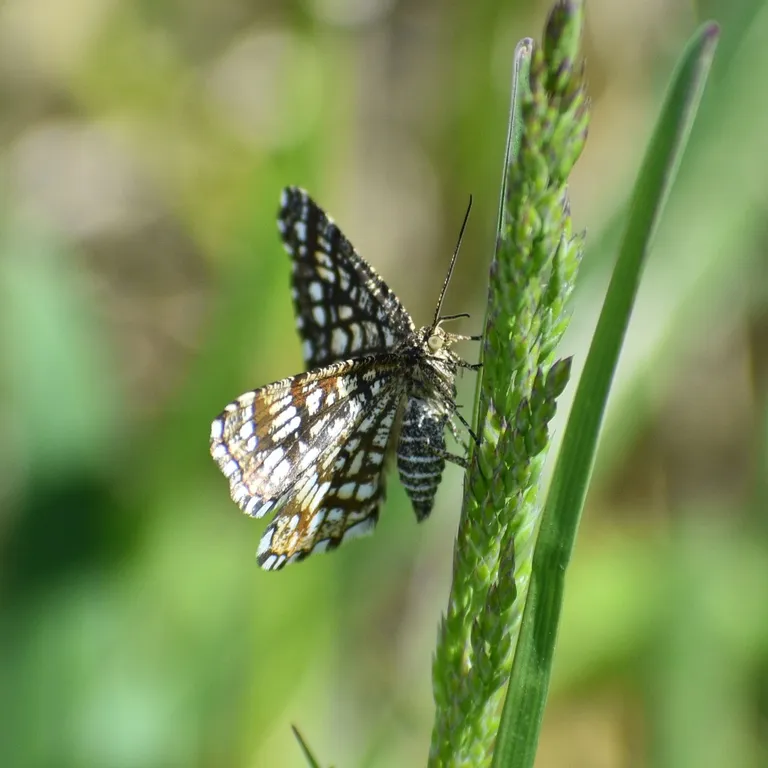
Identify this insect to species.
Chiasmia clathrata
